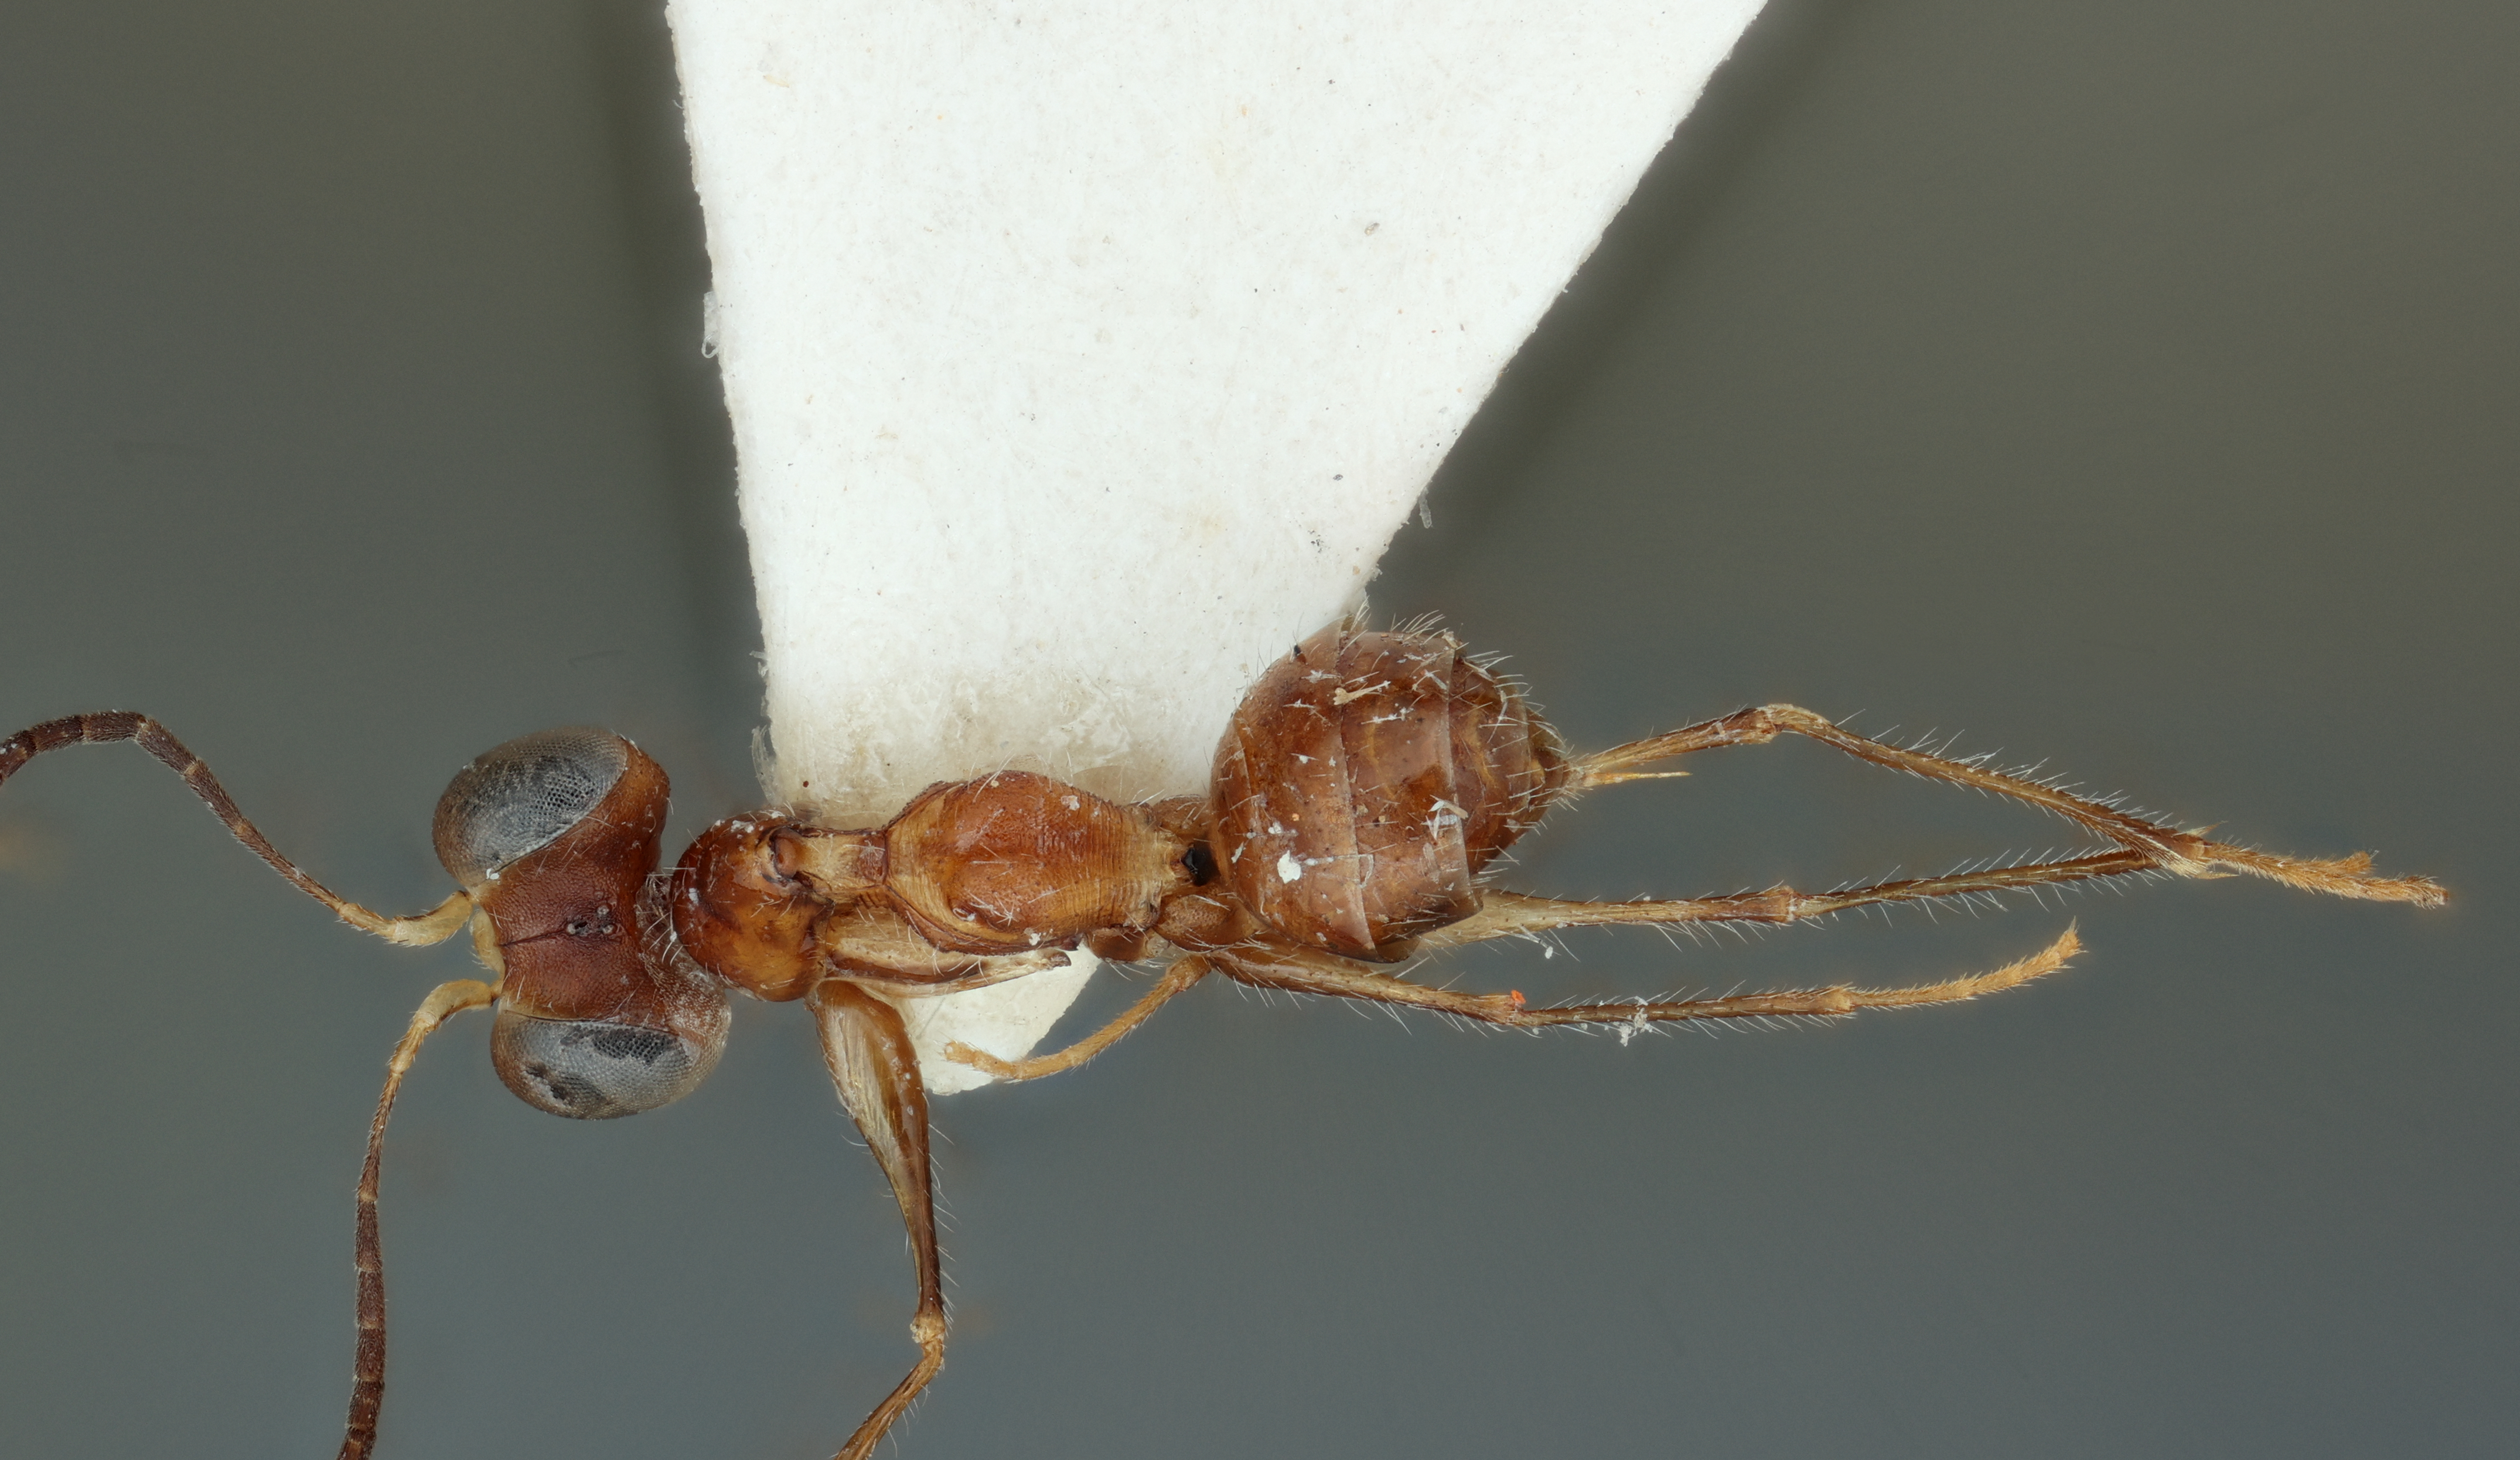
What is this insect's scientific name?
Agonatopoides insularis
